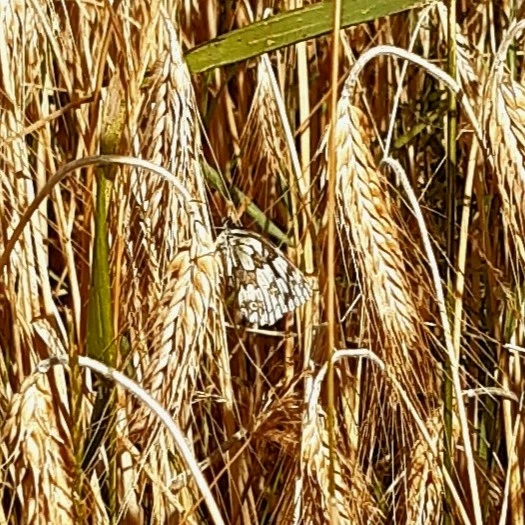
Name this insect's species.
Melanargia galathea
